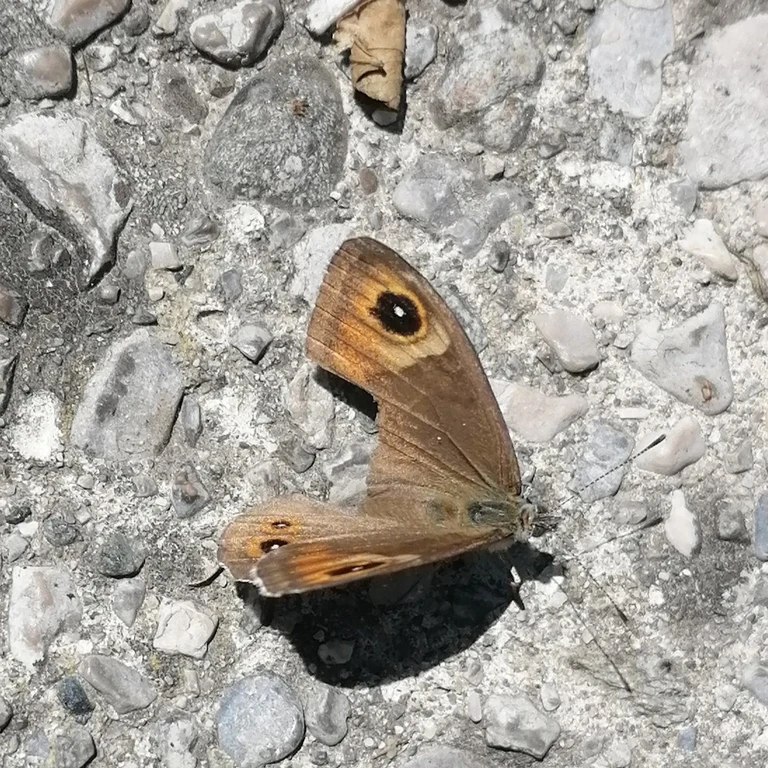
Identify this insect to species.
Lasiommata maera (also Pararge maera)
